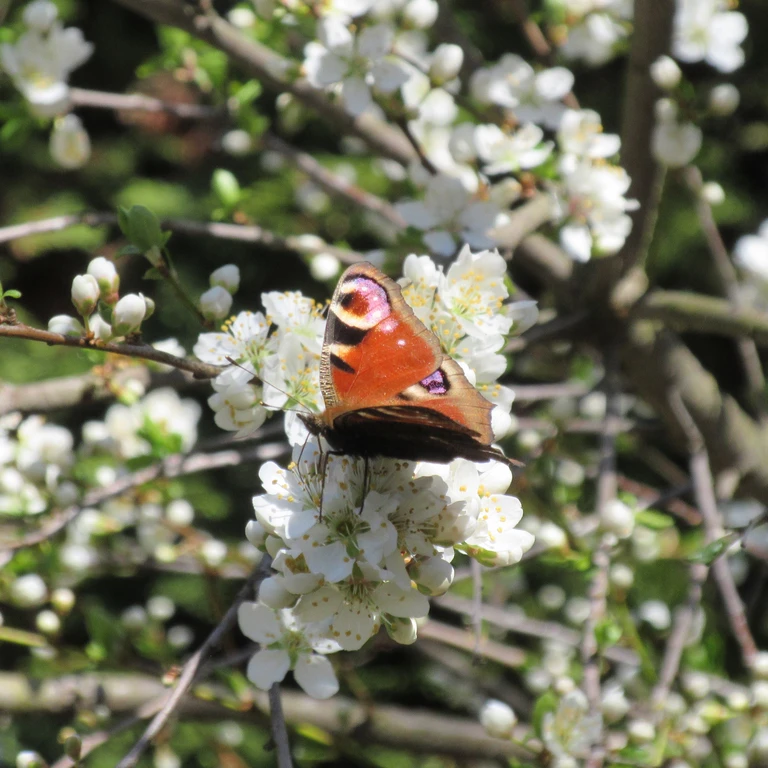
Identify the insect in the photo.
Aglais io
